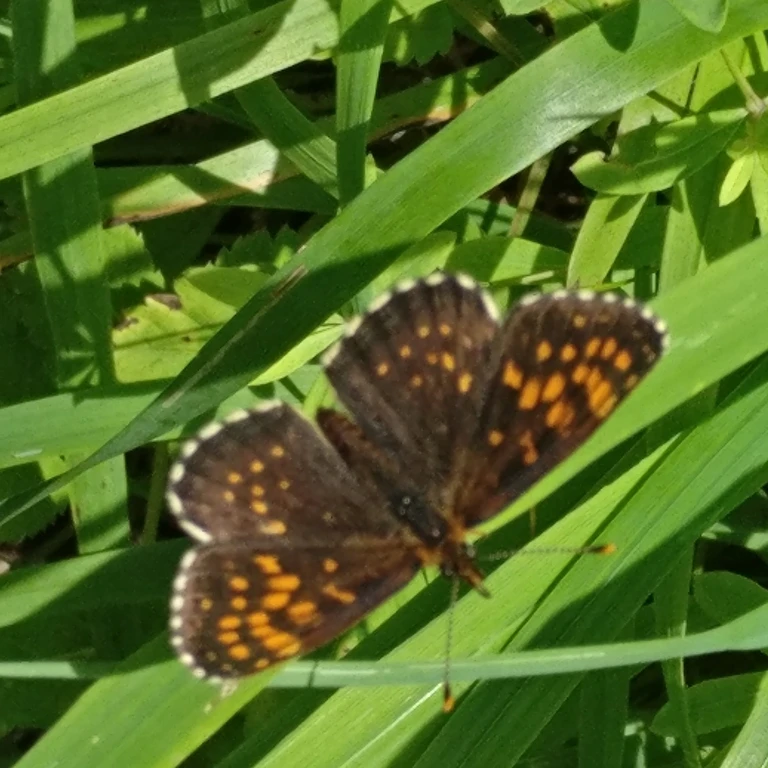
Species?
Melitaea diamina
